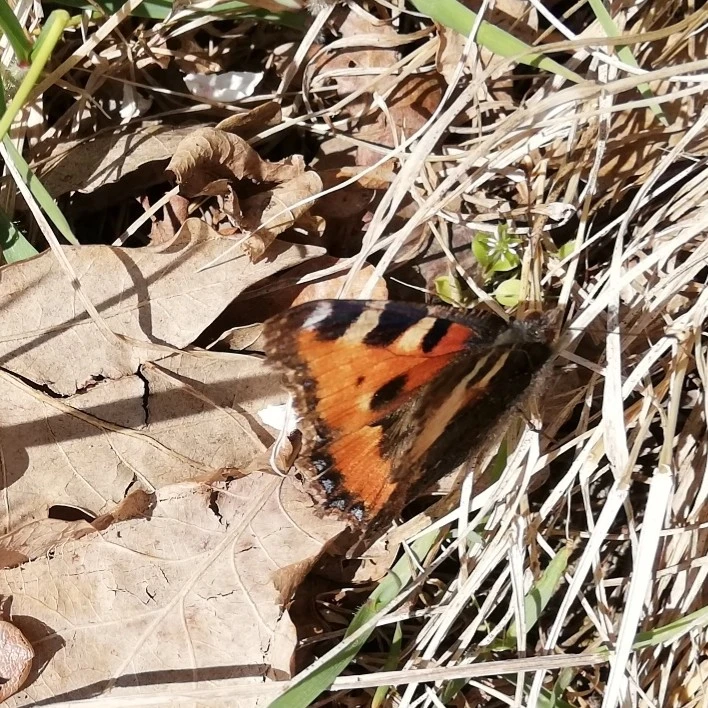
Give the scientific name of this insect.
Aglais urticae
